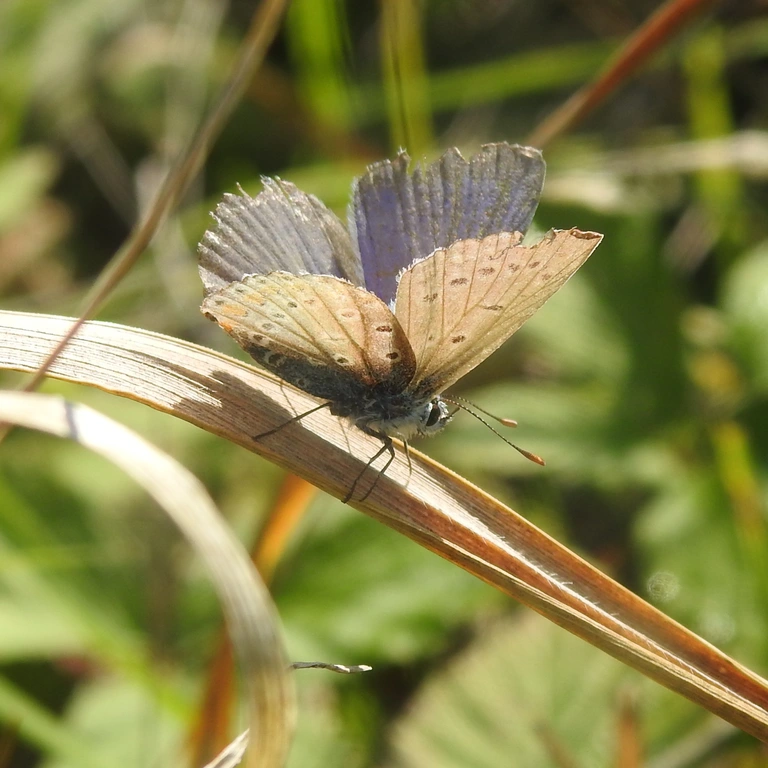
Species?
Polyommatus icarus
